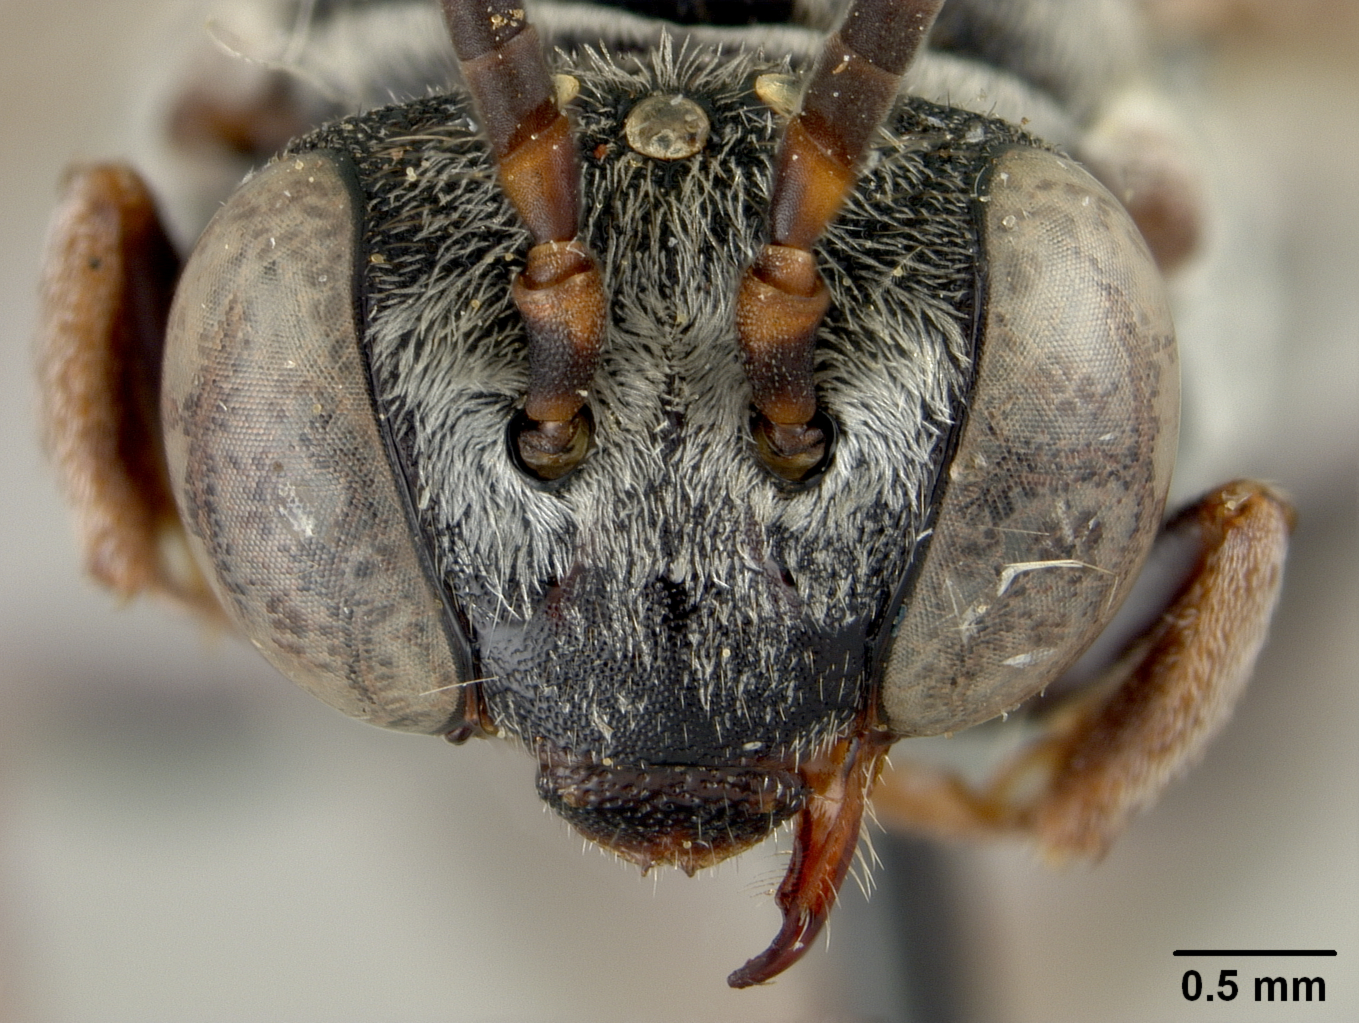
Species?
Epeolus scopulus
